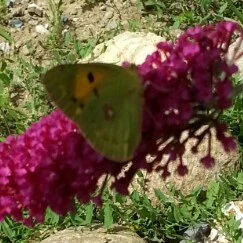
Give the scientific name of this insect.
Colias croceus
